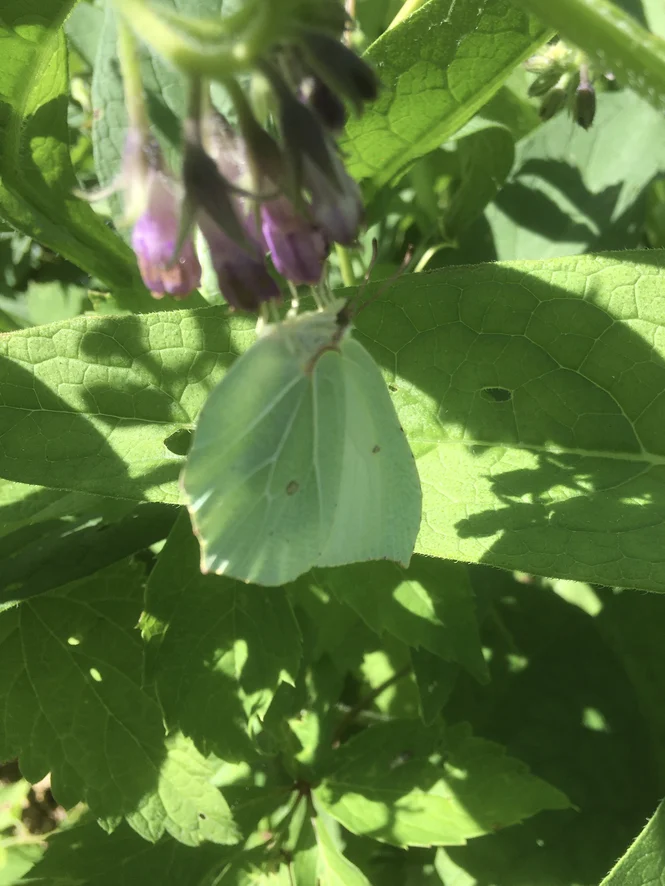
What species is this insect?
Gonepteryx rhamni
